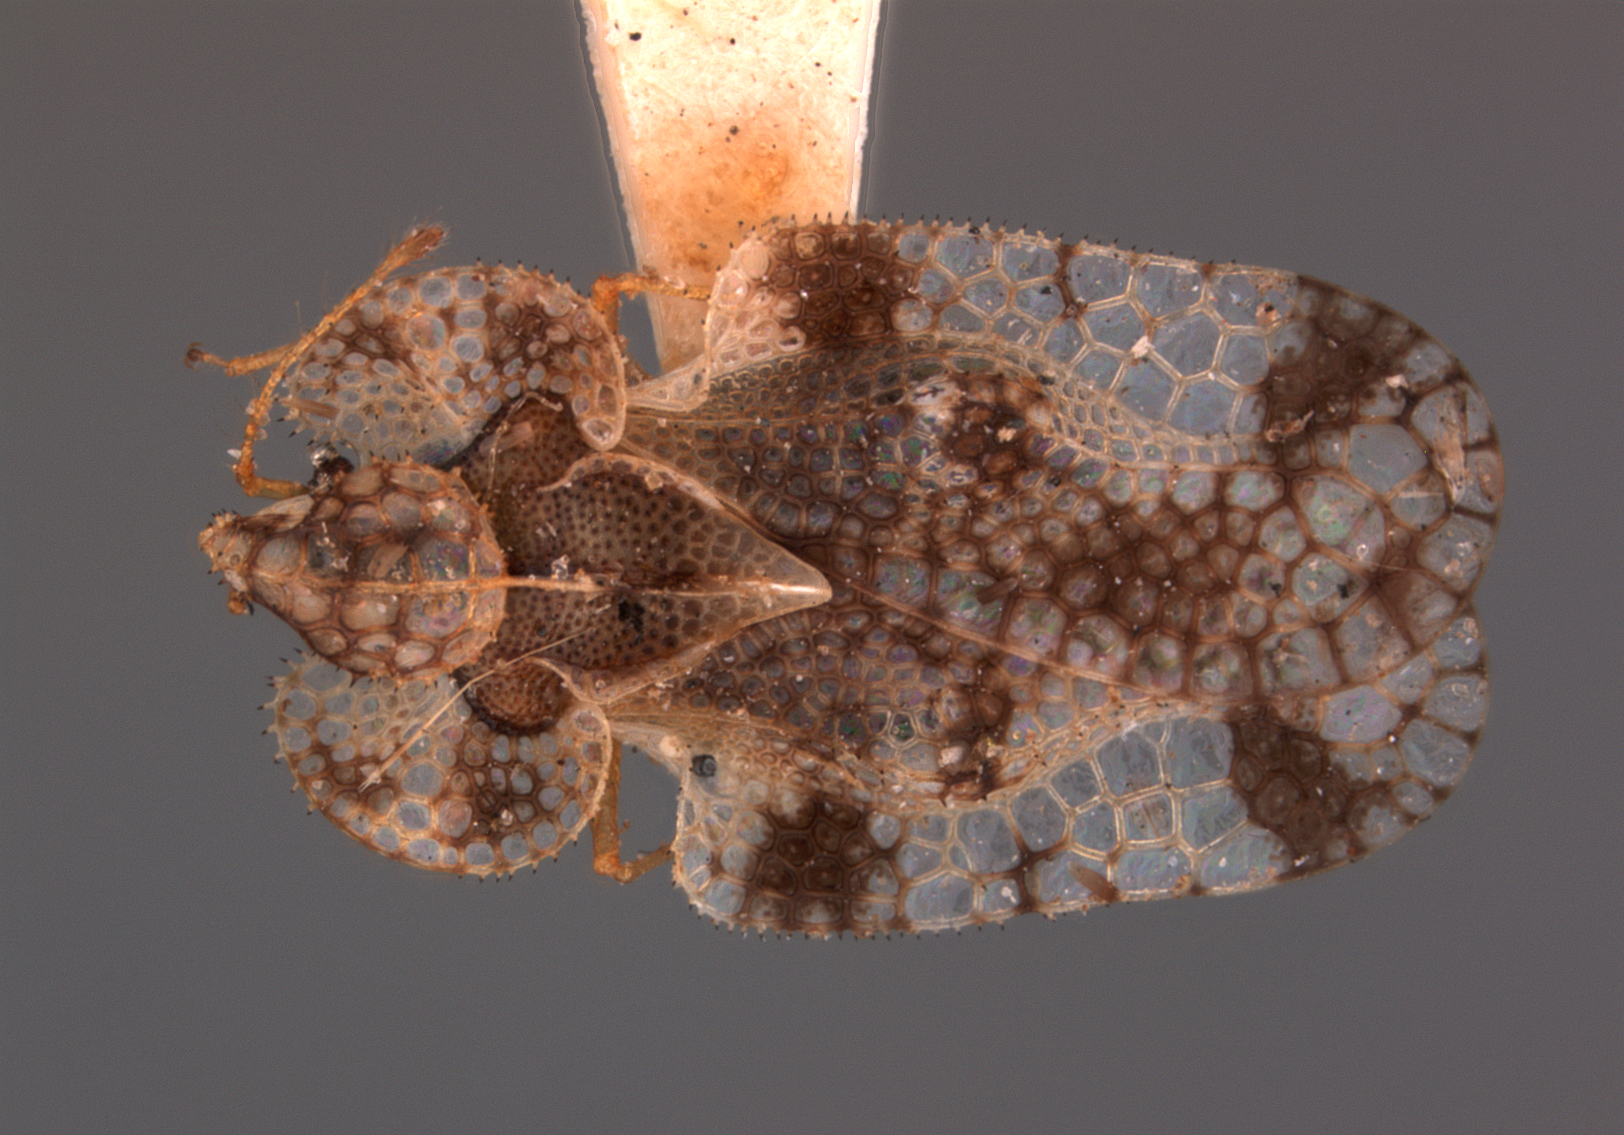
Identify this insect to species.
Corythuca contaminata
